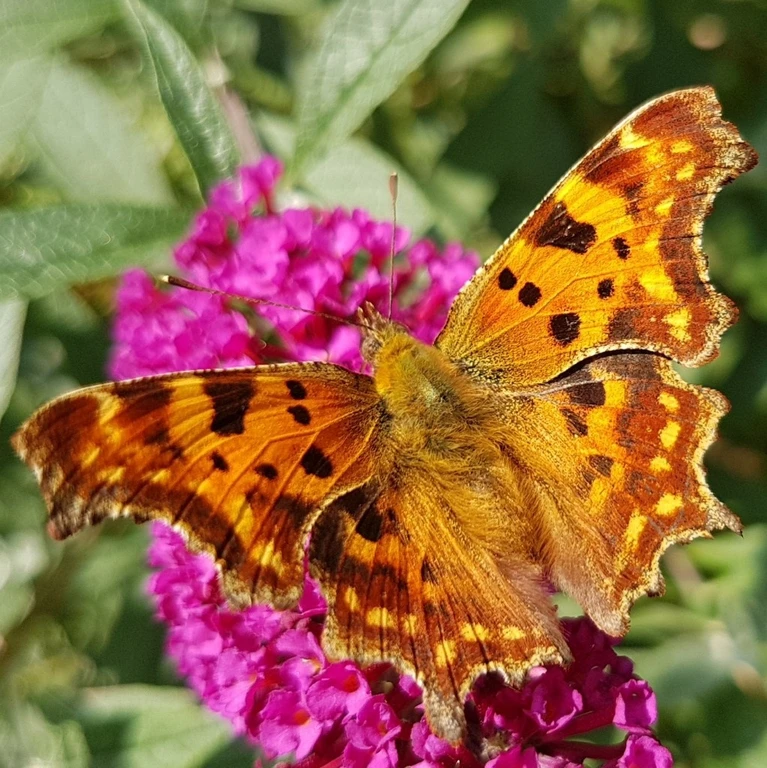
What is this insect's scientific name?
Polygonia c-album
